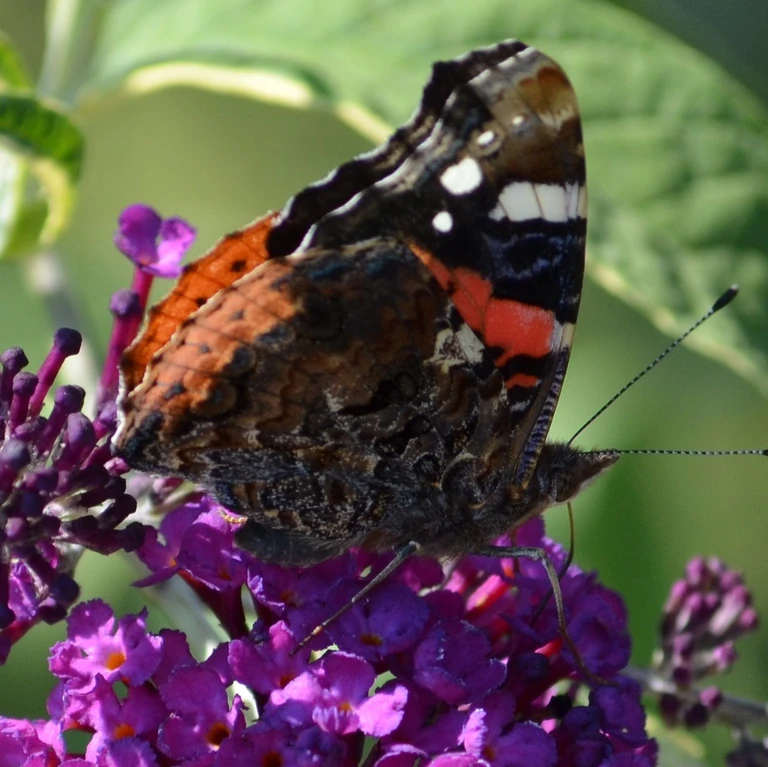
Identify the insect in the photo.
Vanessa atalanta
